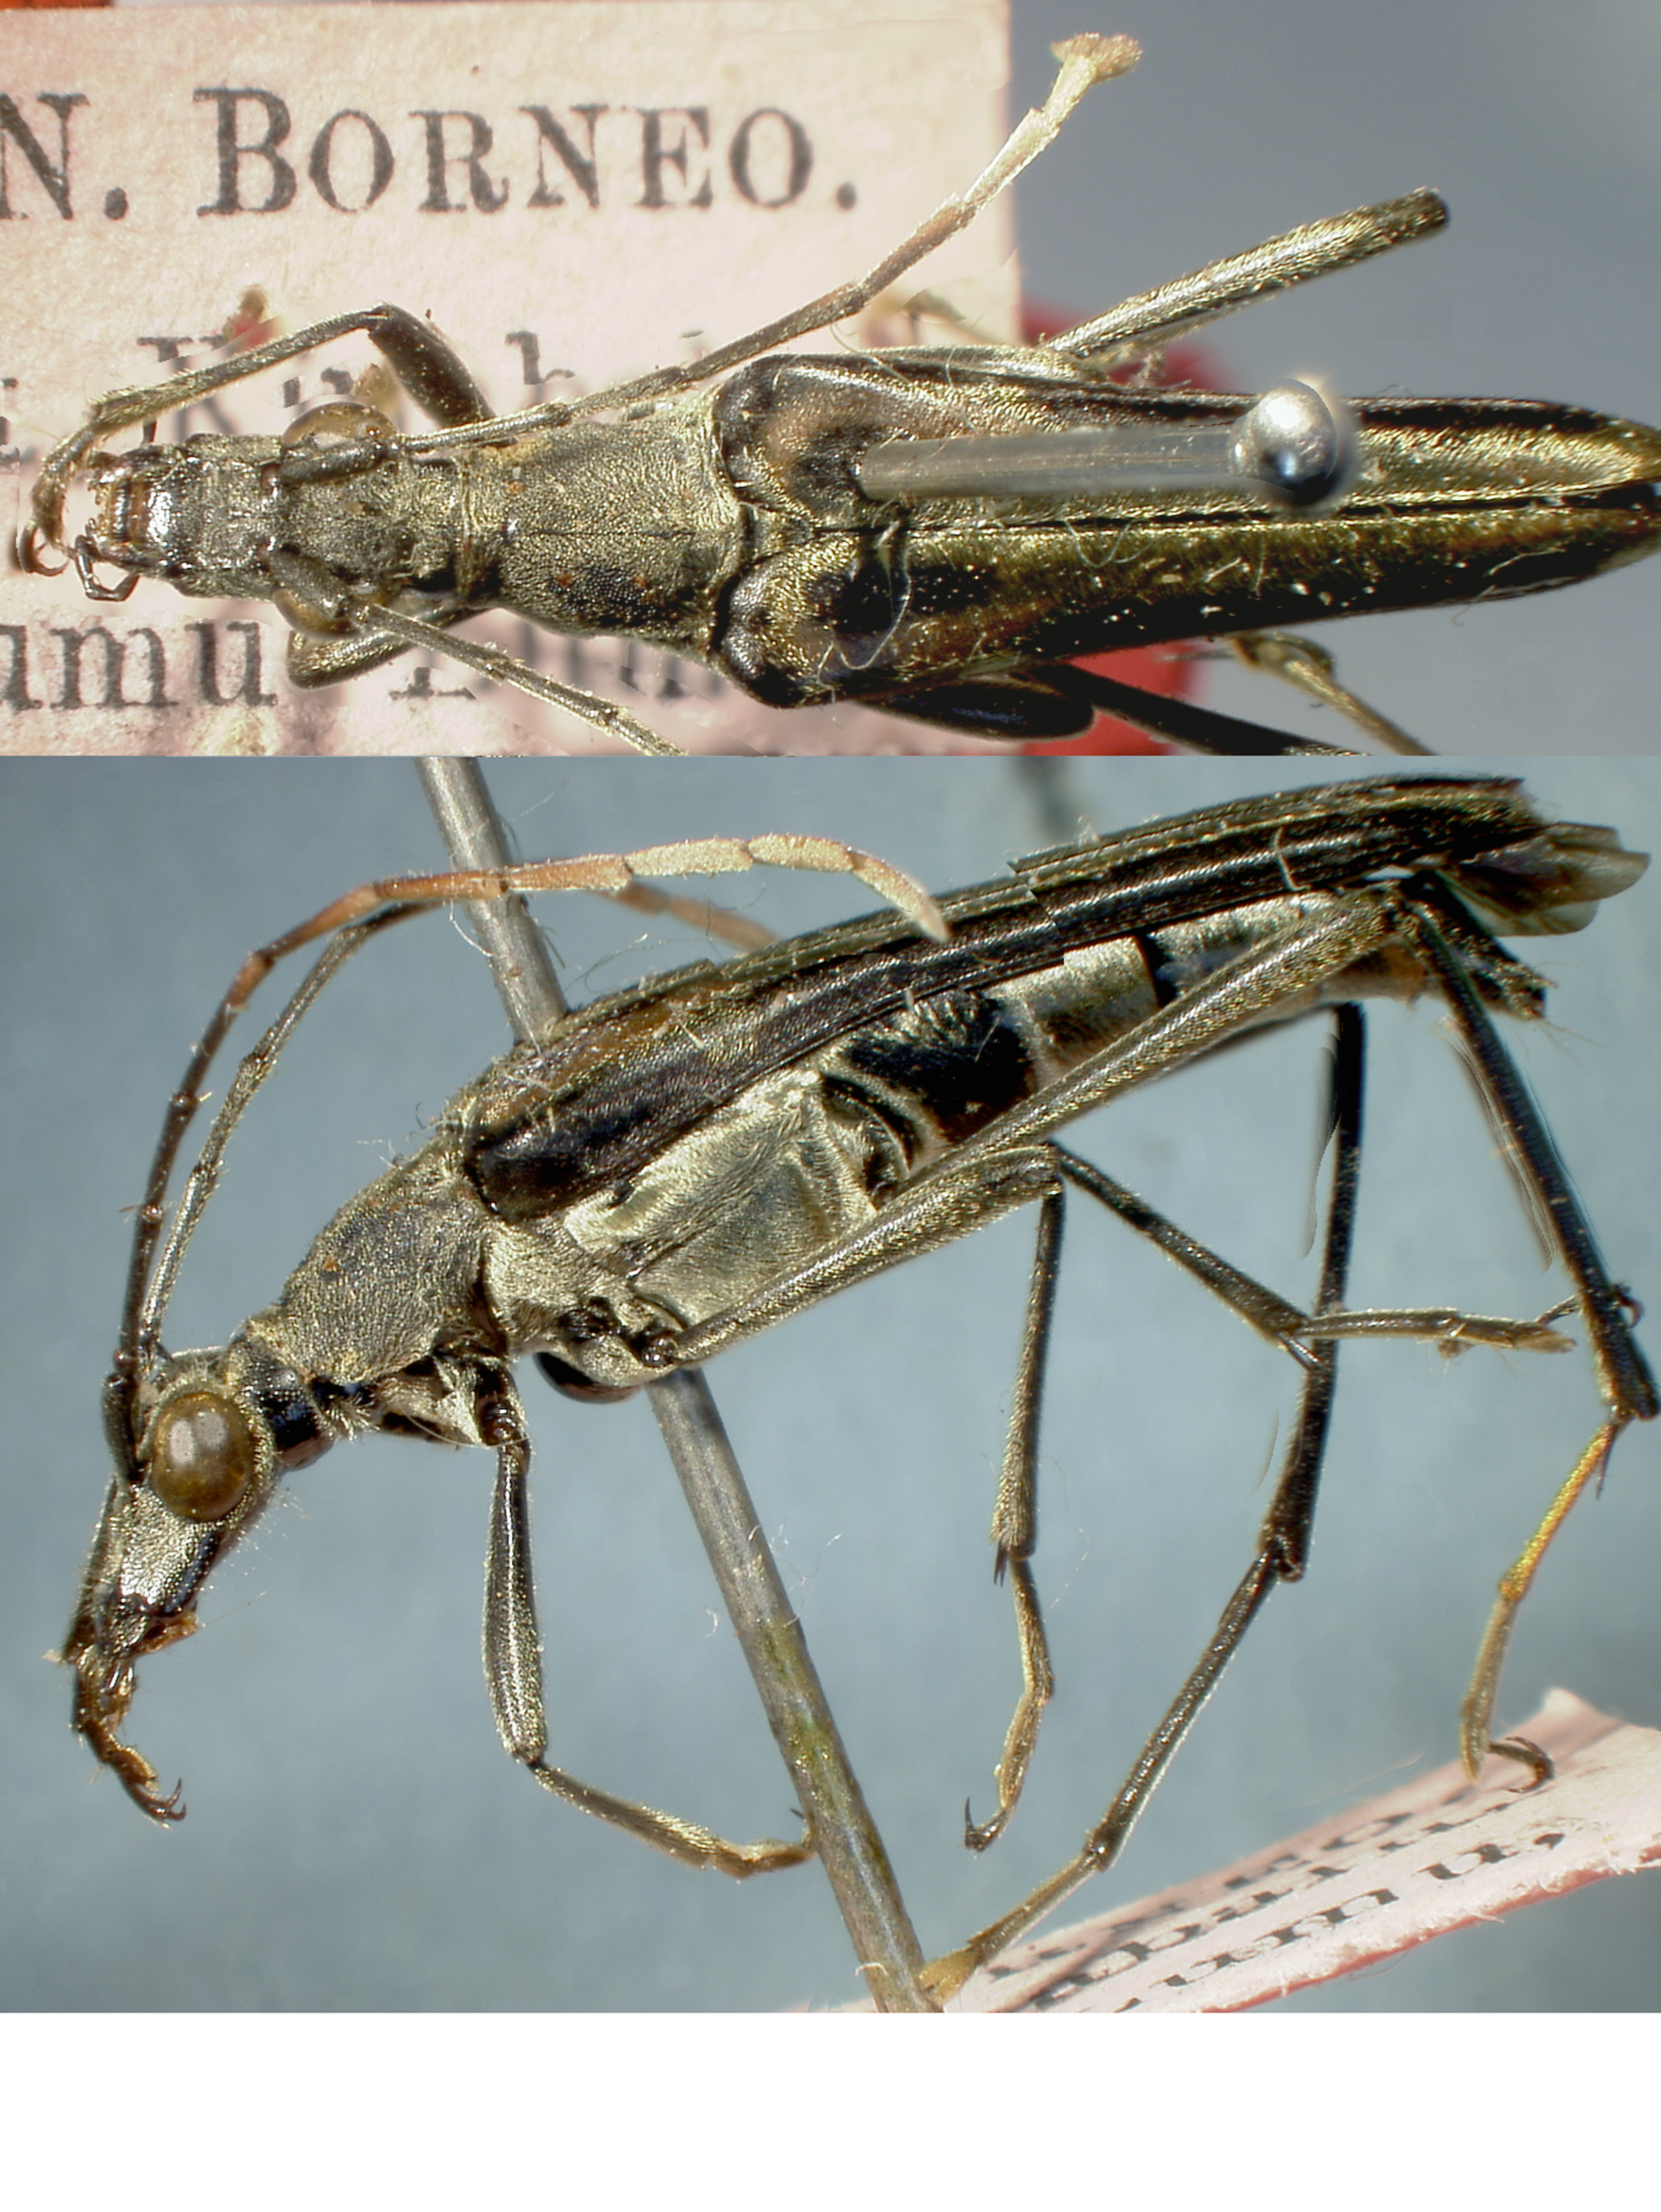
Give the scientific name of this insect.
Strangalia baluensis
